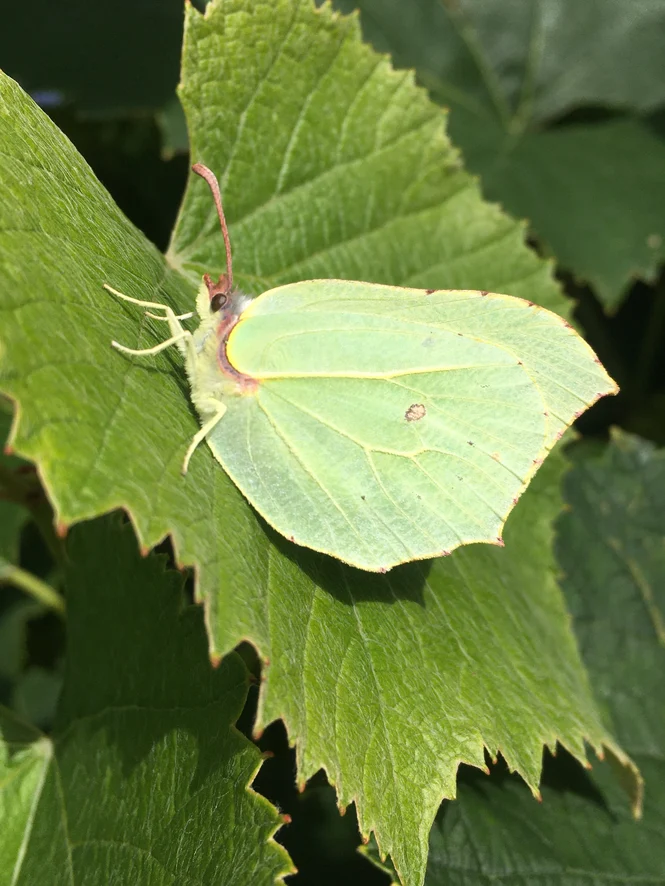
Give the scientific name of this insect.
Gonepteryx rhamni
